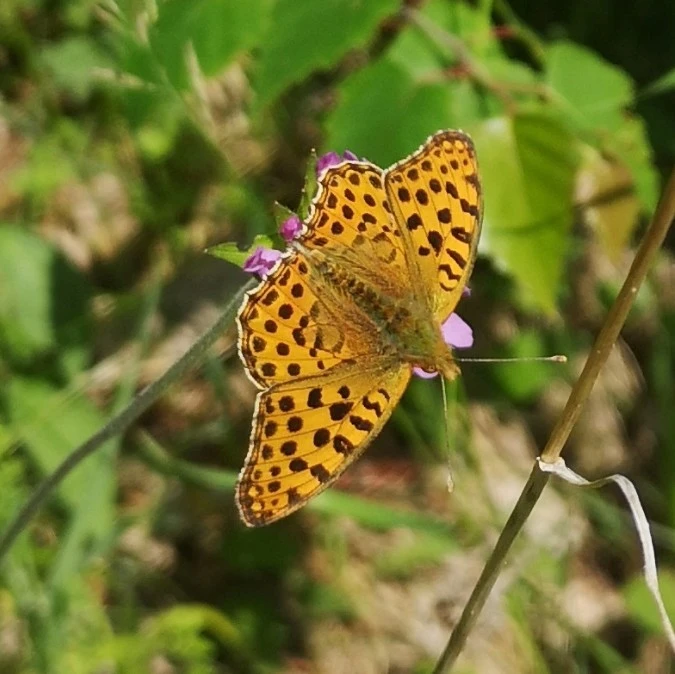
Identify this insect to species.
Issoria lathonia
